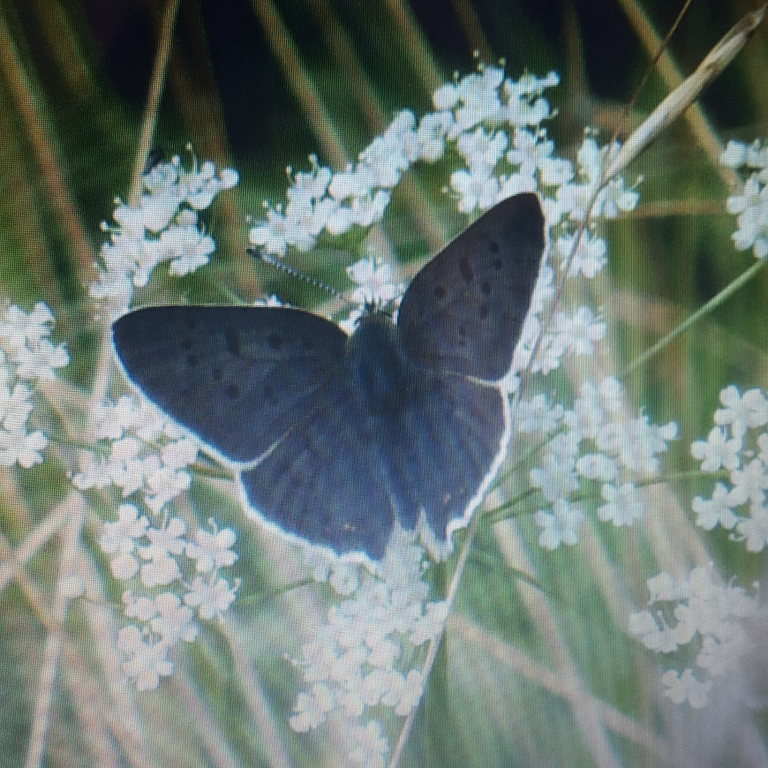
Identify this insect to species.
Lycaena tityrus (also Loweia tityrus)
